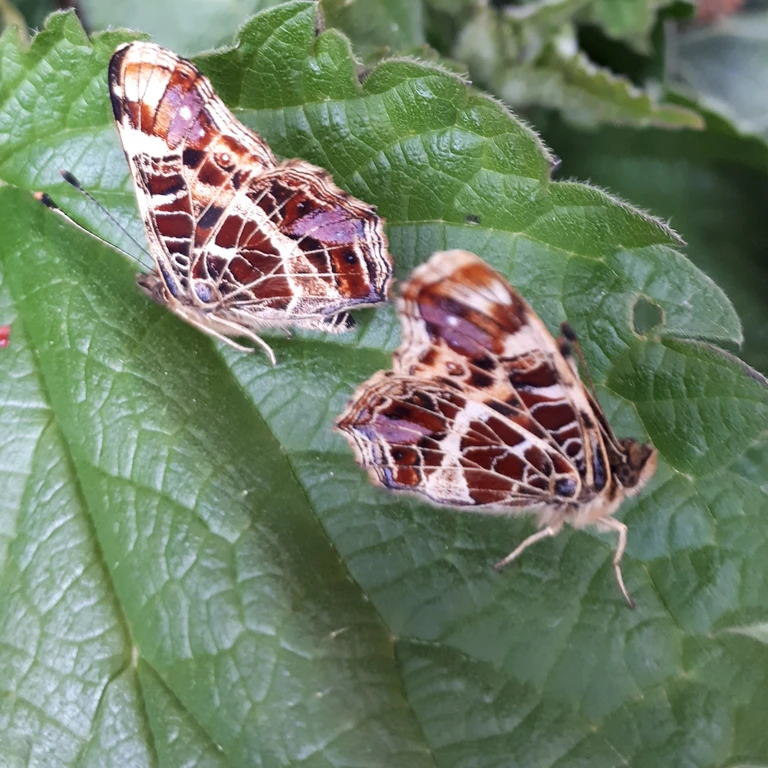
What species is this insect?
Araschnia levana
